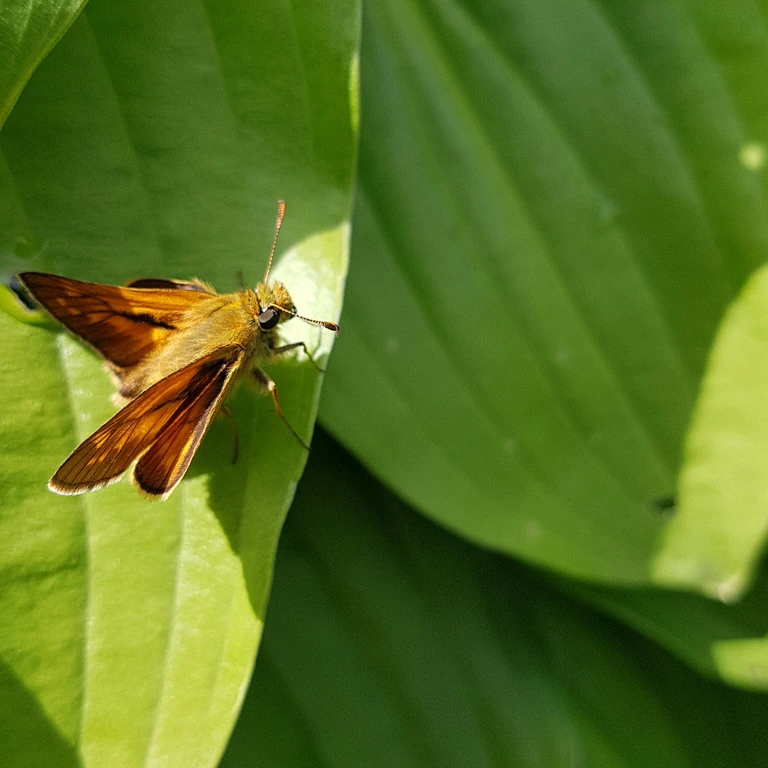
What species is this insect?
Ochlodes sylvanus (also Ochlodes venata)
